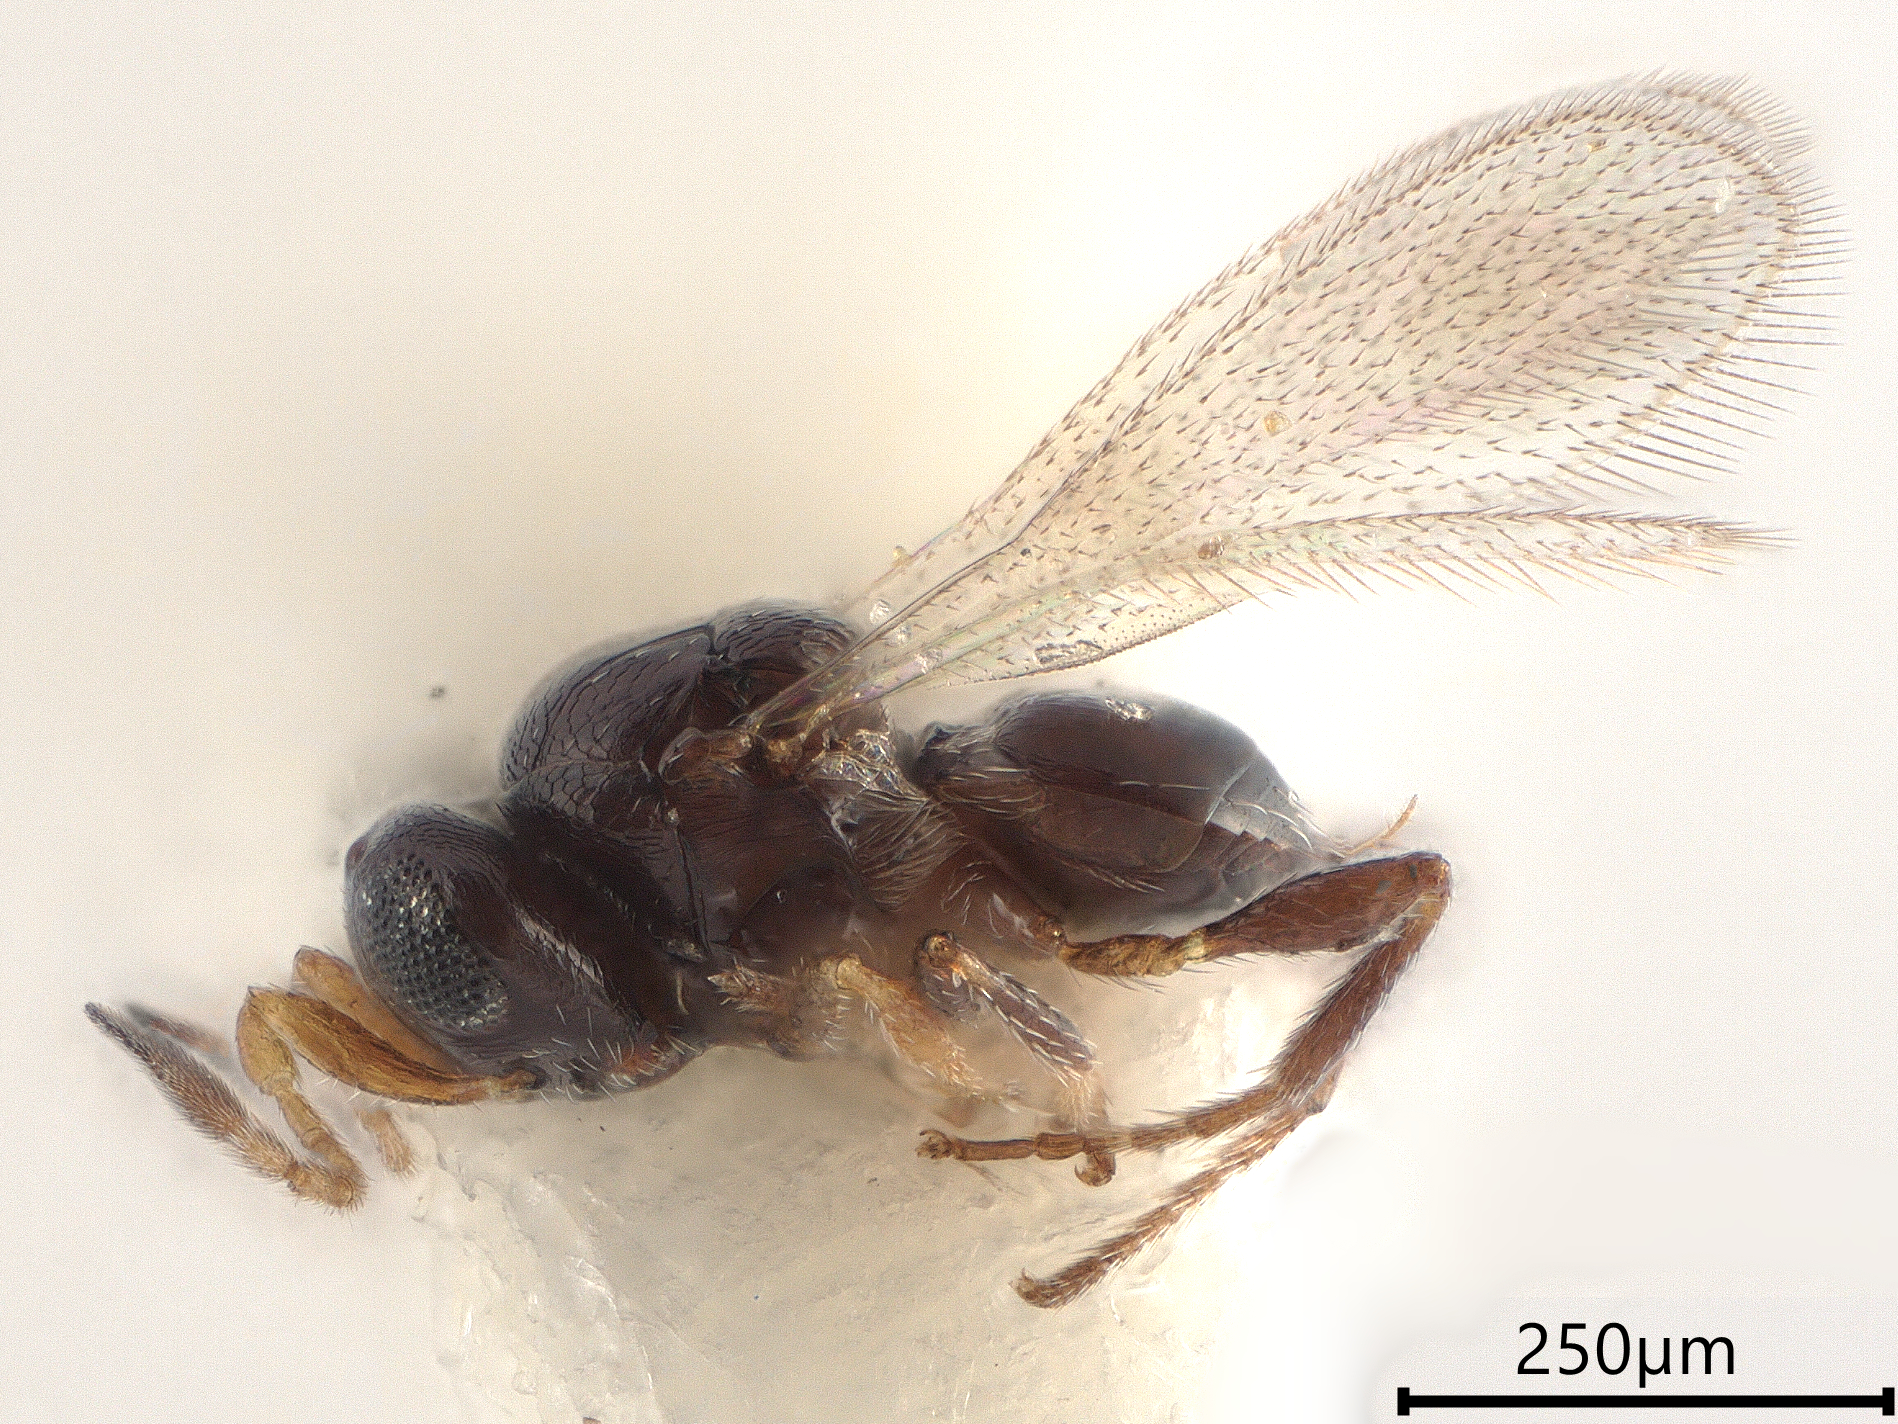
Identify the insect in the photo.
Amitus bennetti
